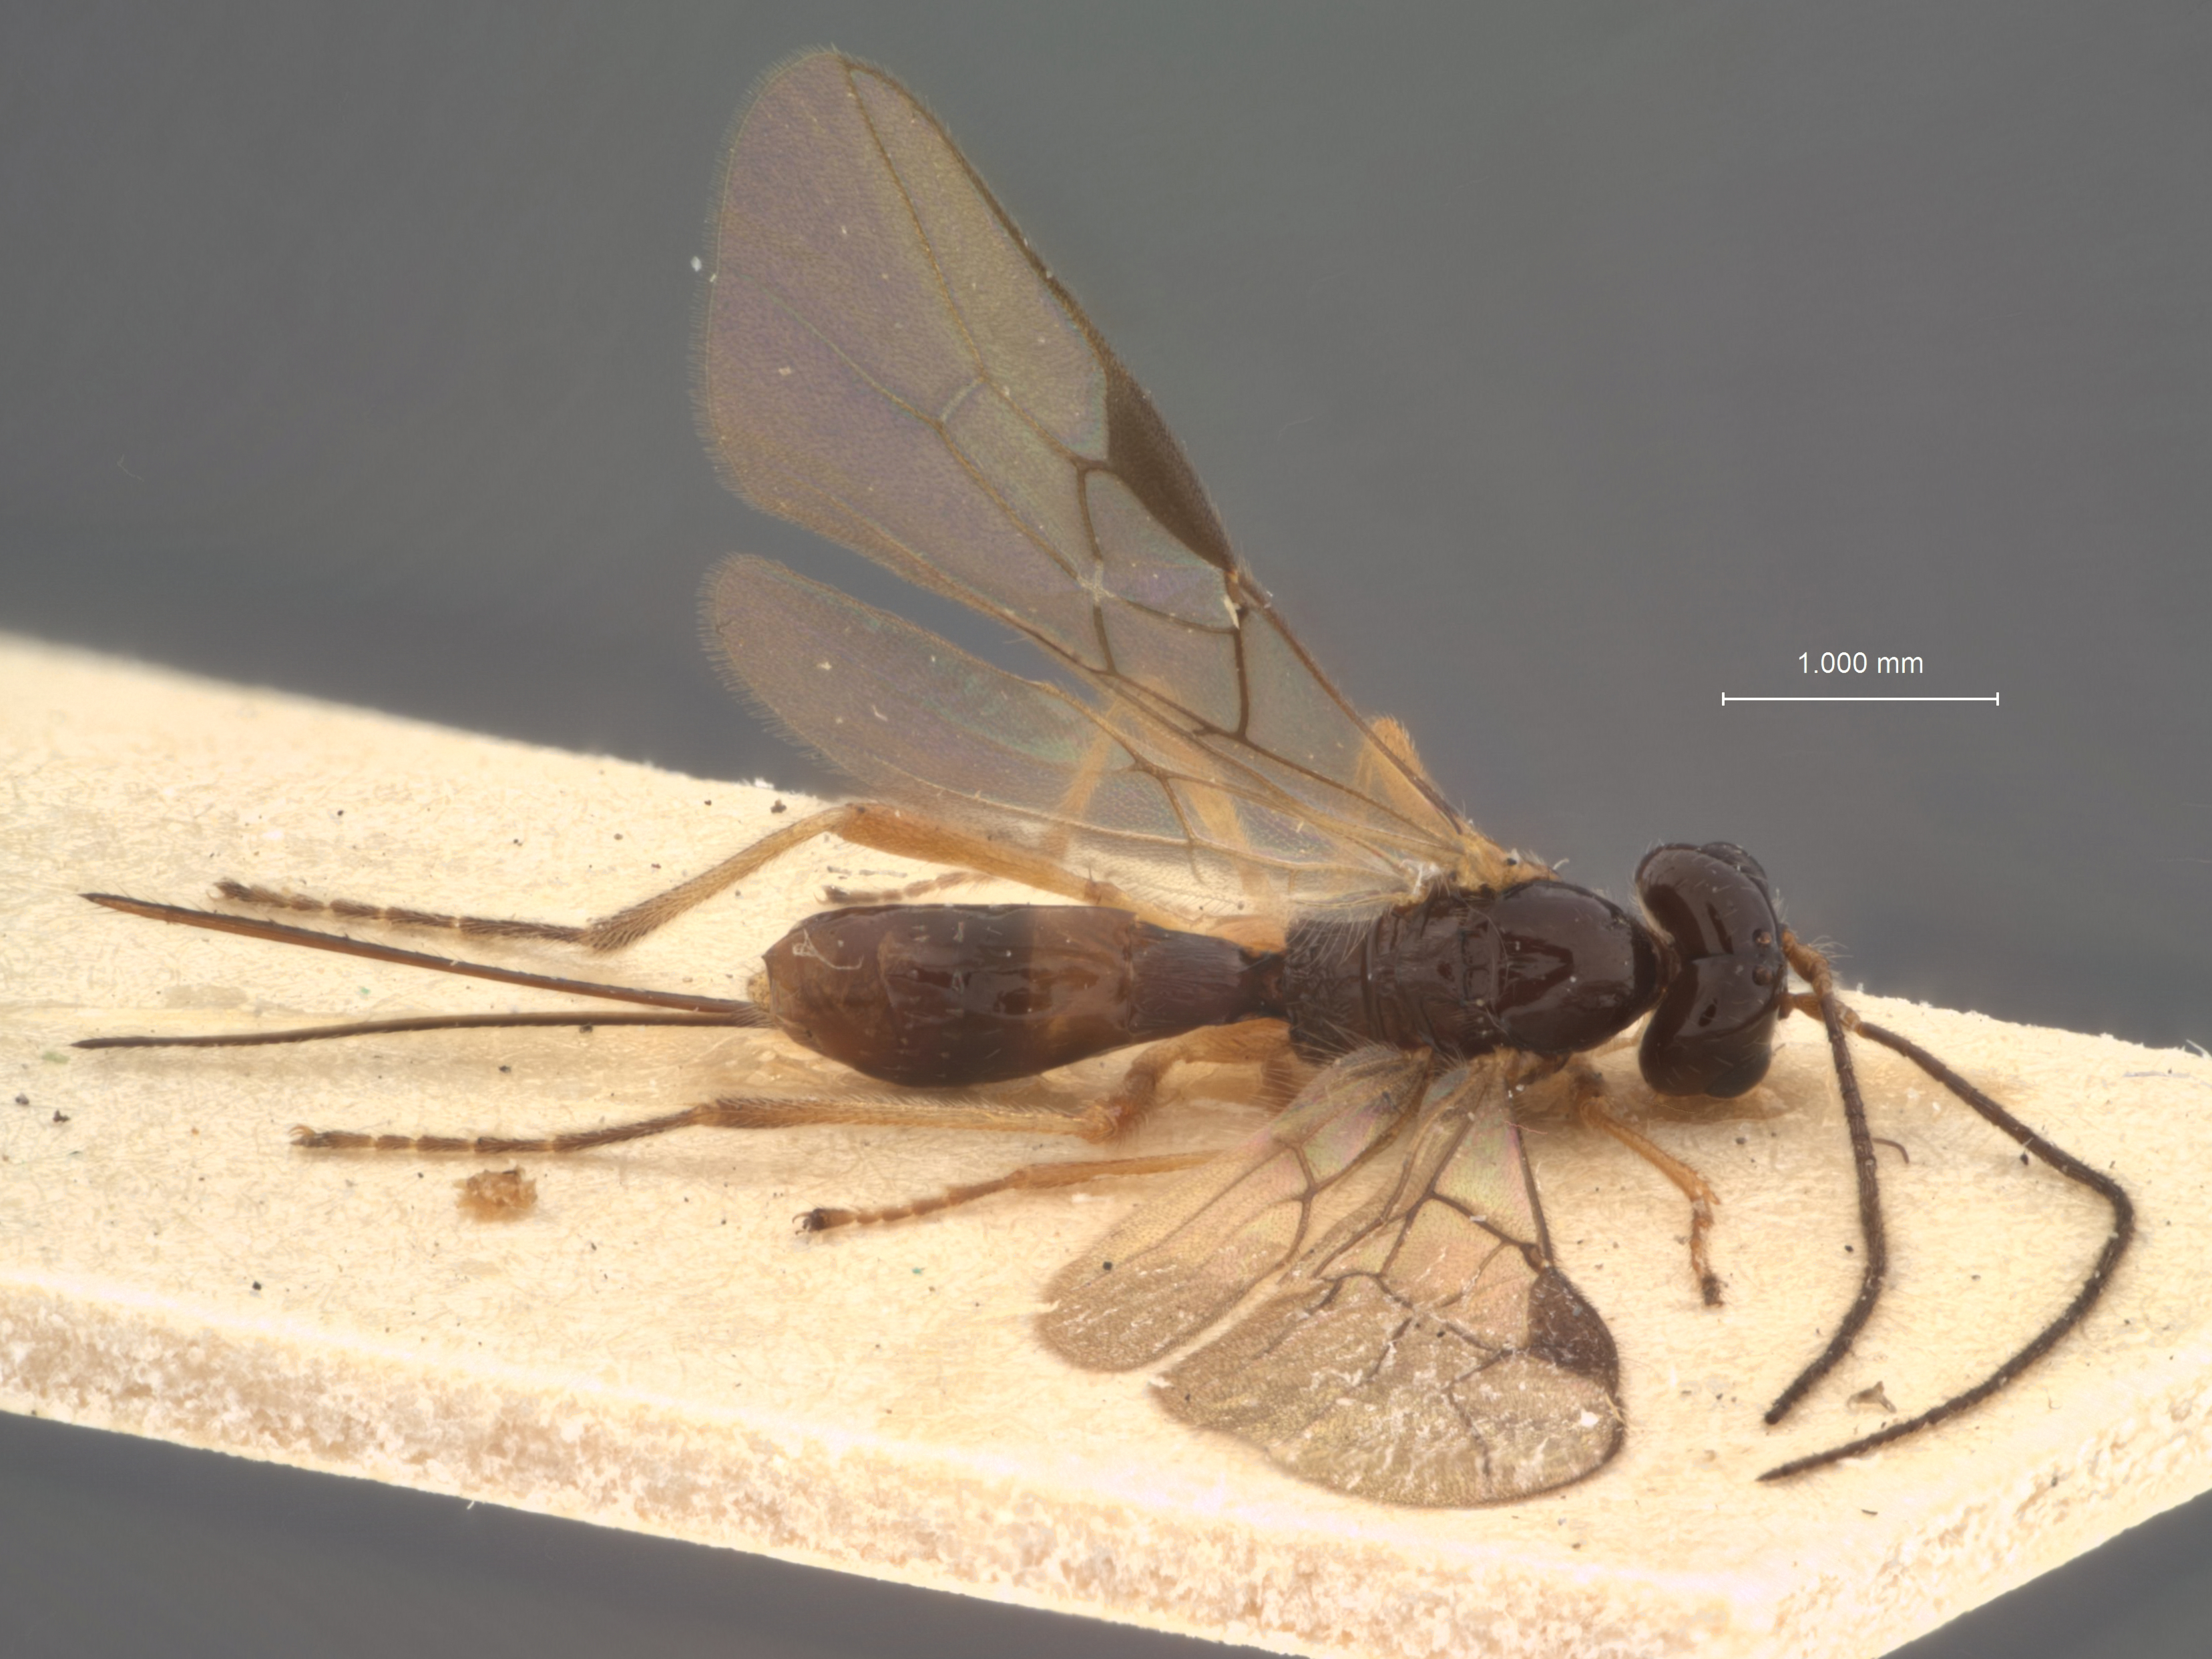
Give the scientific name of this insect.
Alysia luciella
